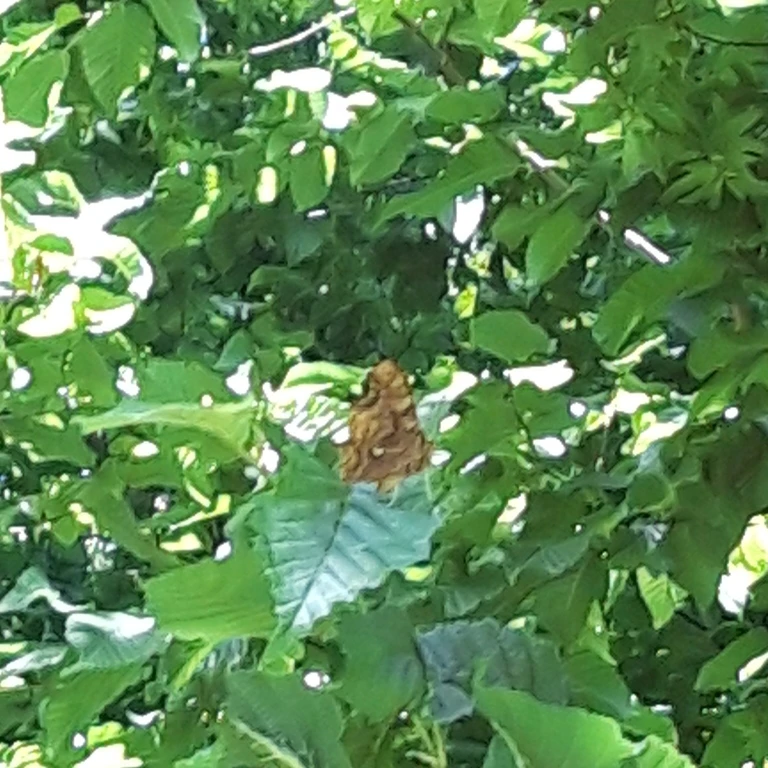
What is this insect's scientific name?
Polygonia c-album
